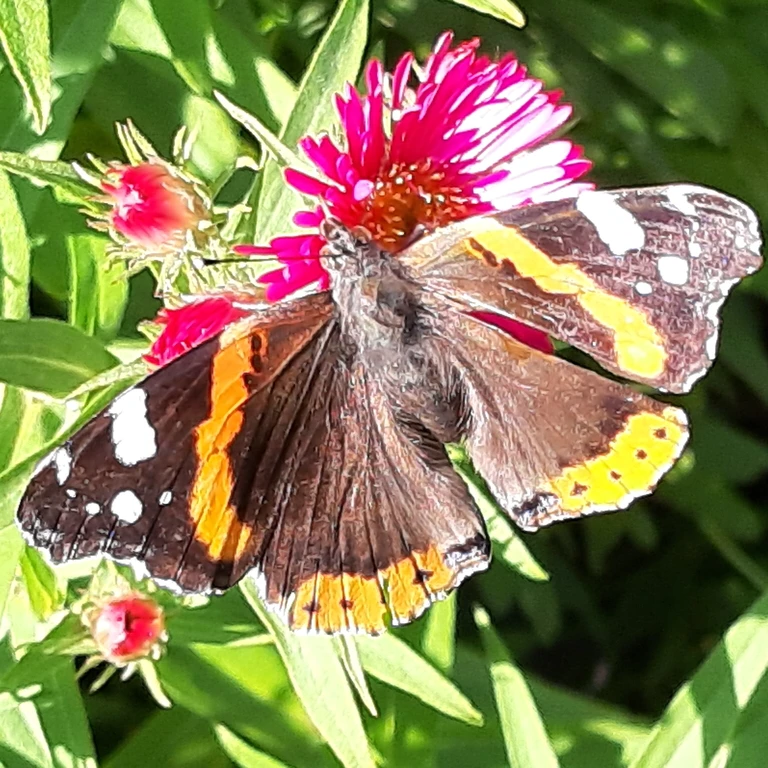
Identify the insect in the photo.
Vanessa atalanta
